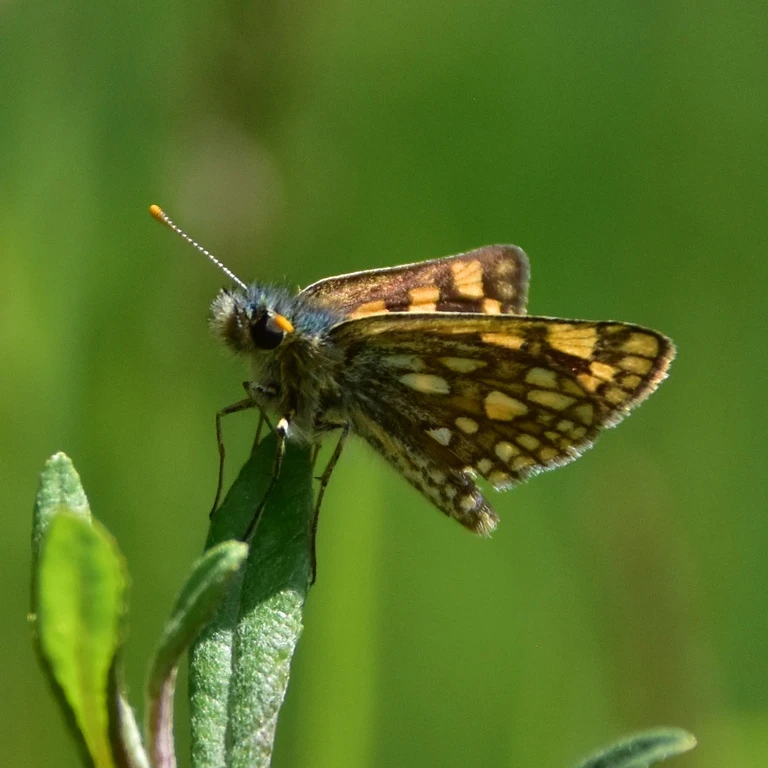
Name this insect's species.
Carterocephalus palaemon
